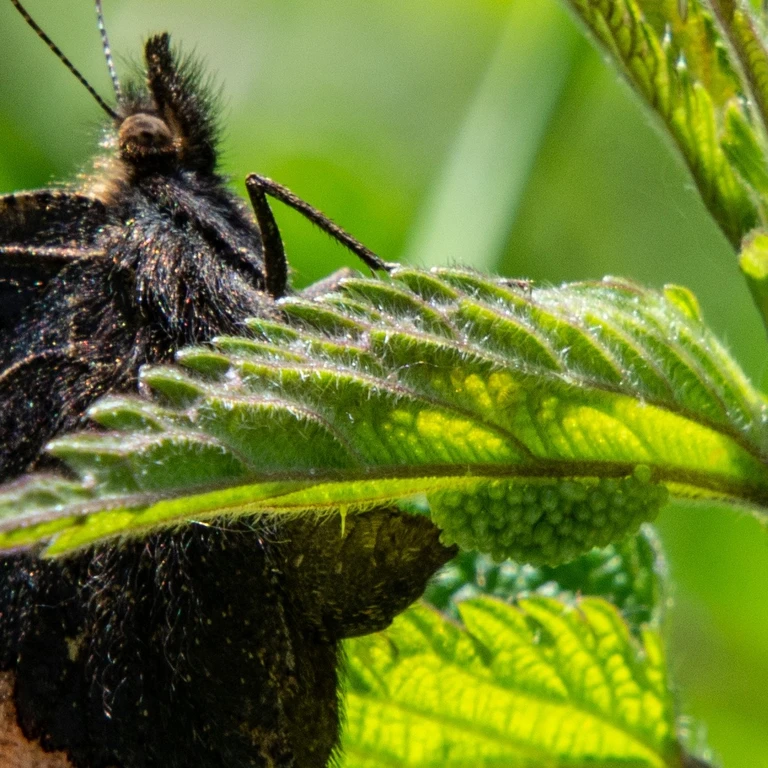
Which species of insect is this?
Aglais urticae
